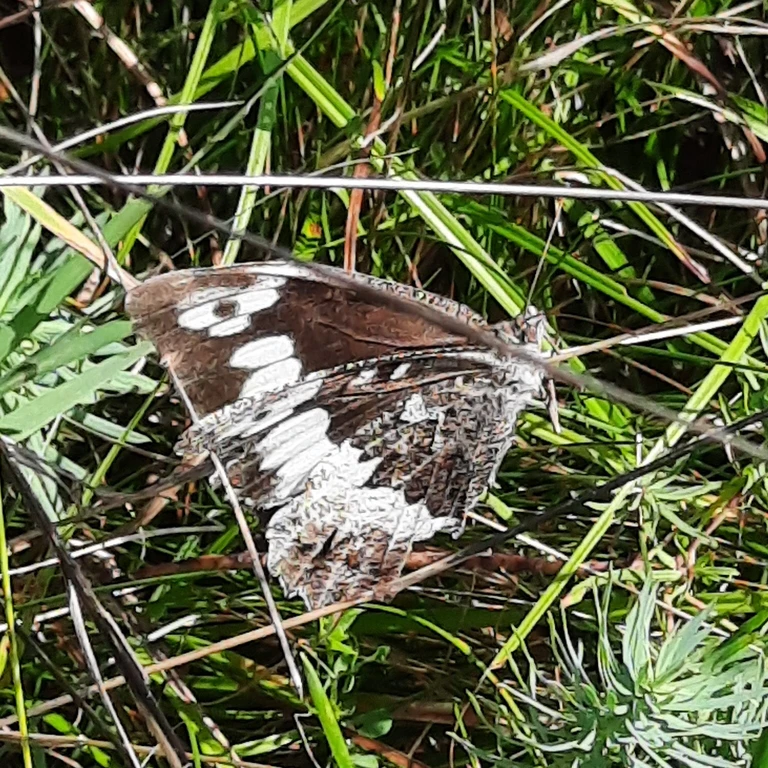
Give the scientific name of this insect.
Brintesia circe
